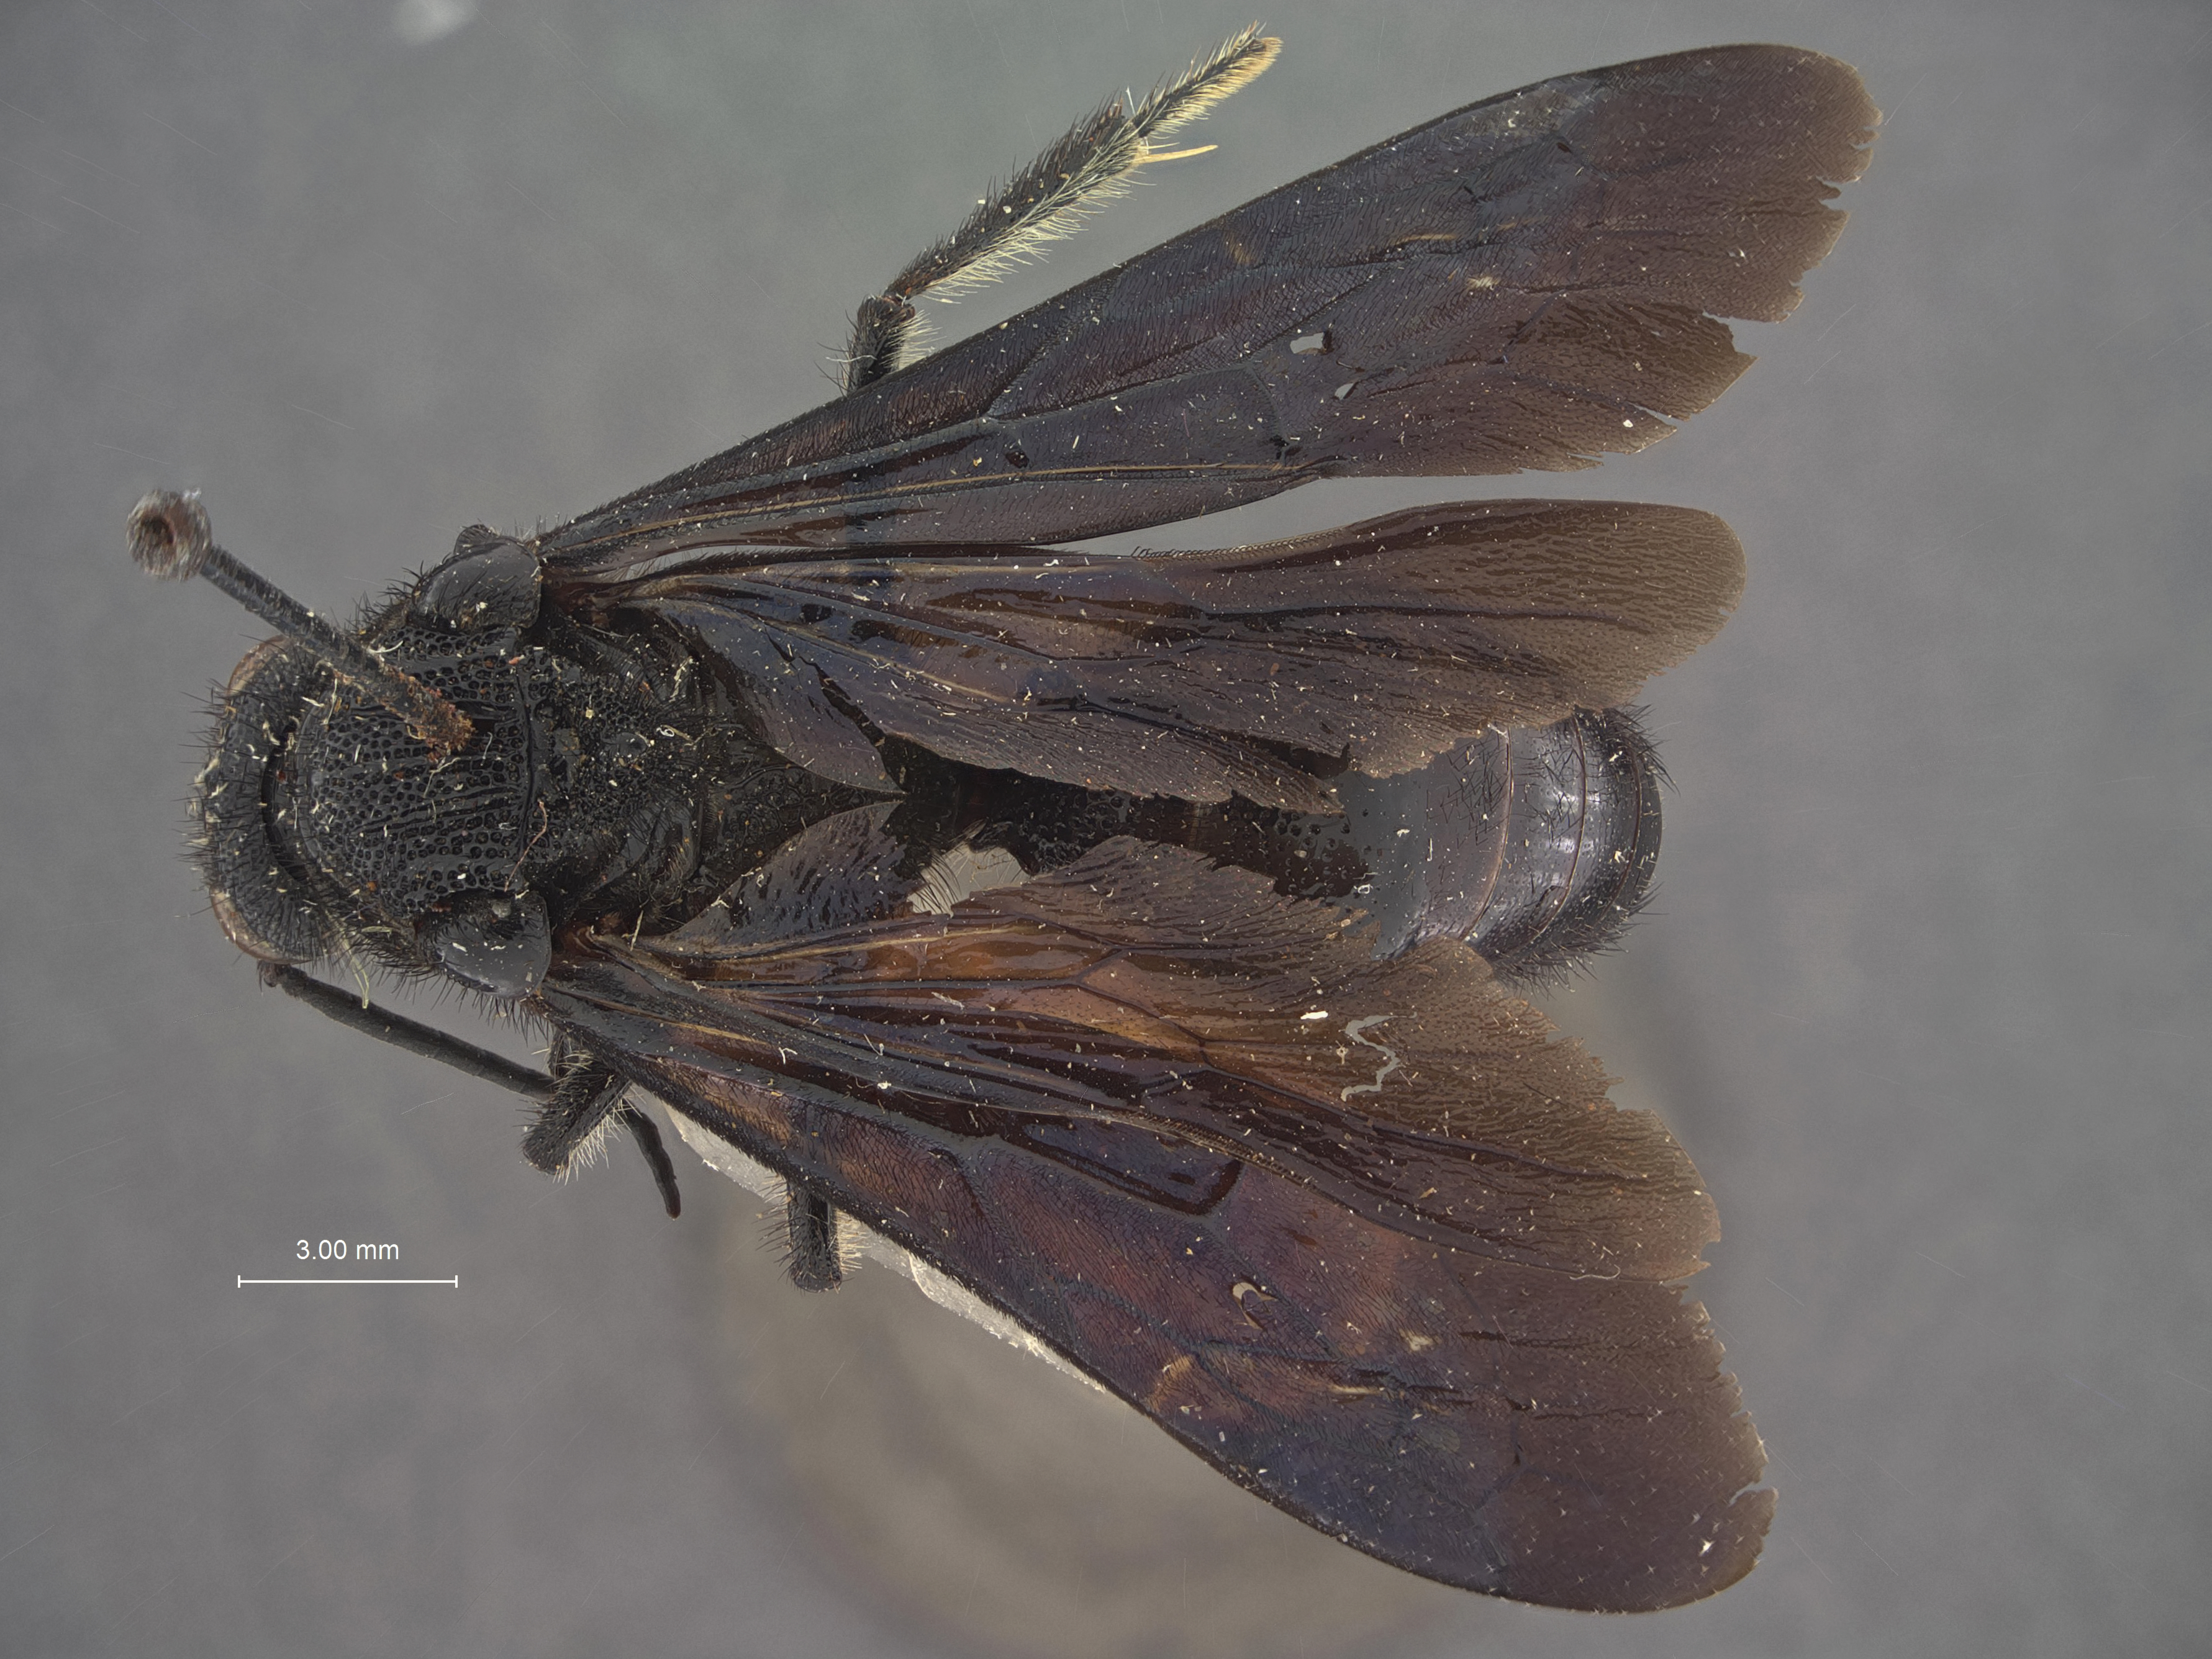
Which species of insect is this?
Trogaspidia itambusa
